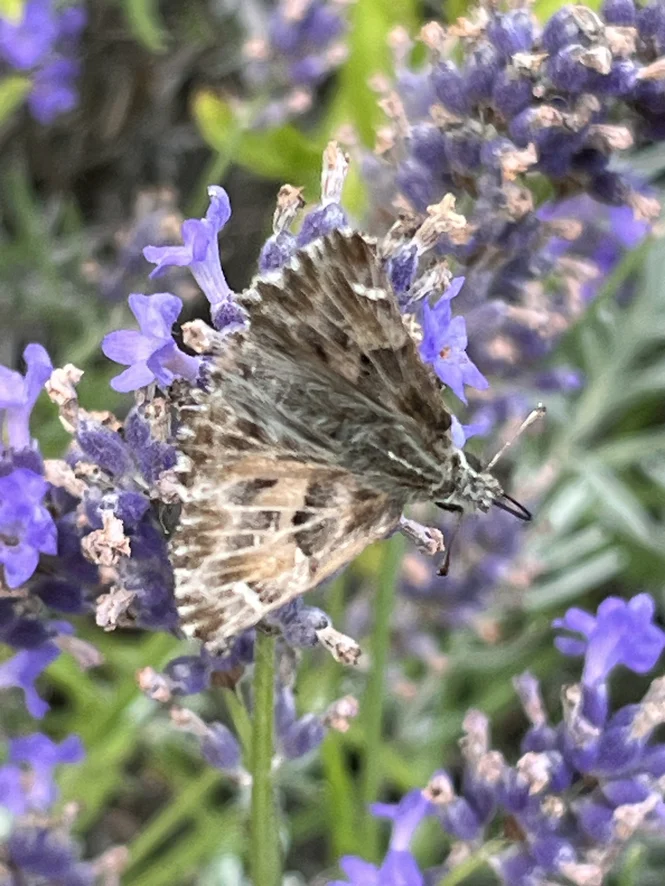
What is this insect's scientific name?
Carcharodus alceae
